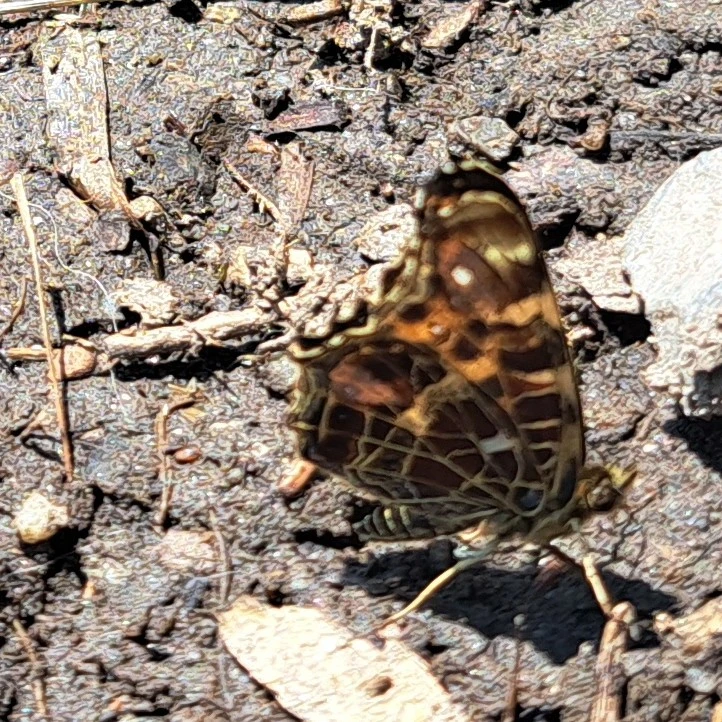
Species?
Araschnia levana
